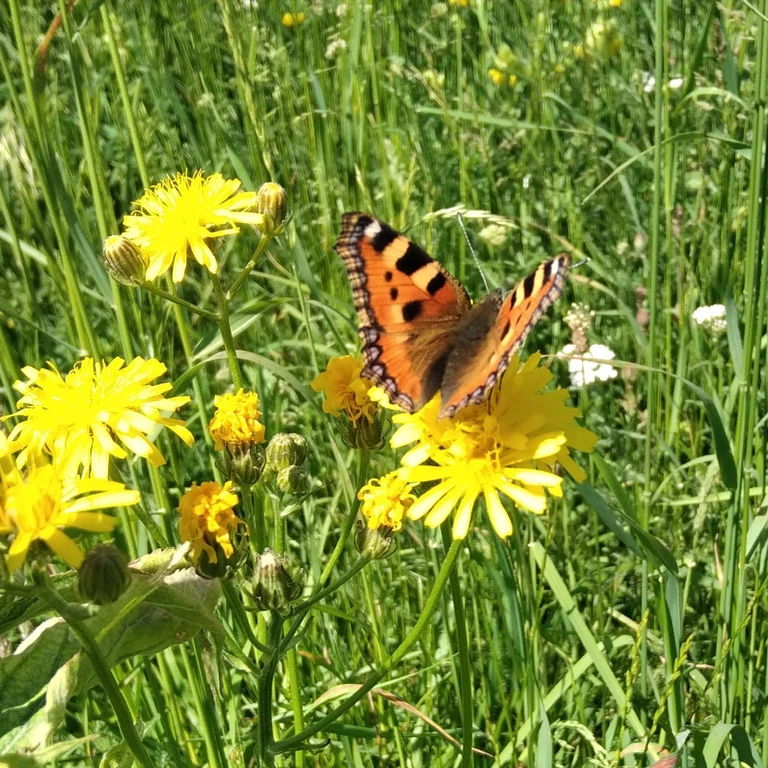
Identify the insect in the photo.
Aglais urticae
